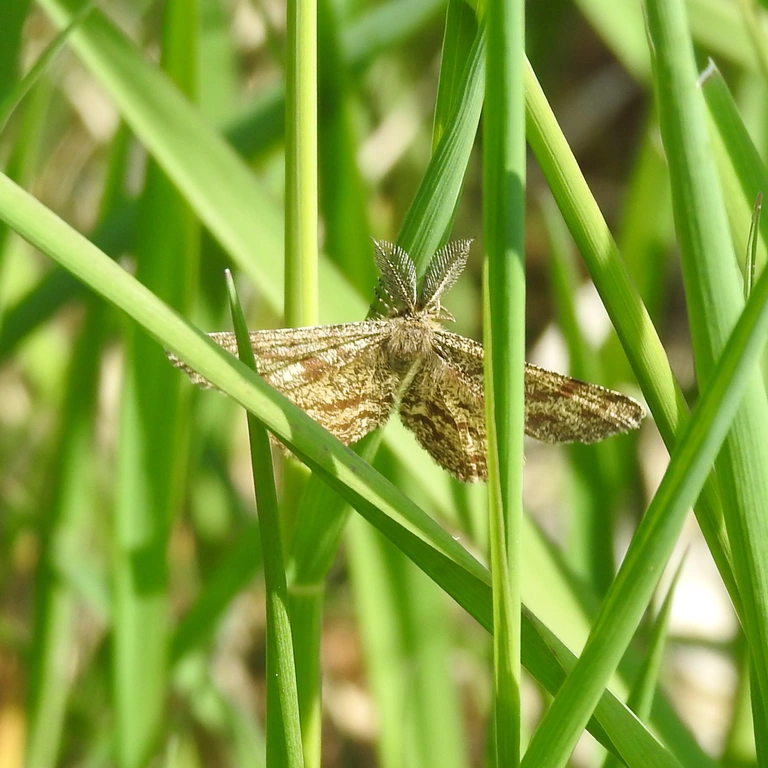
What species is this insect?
Ematurga atomaria
